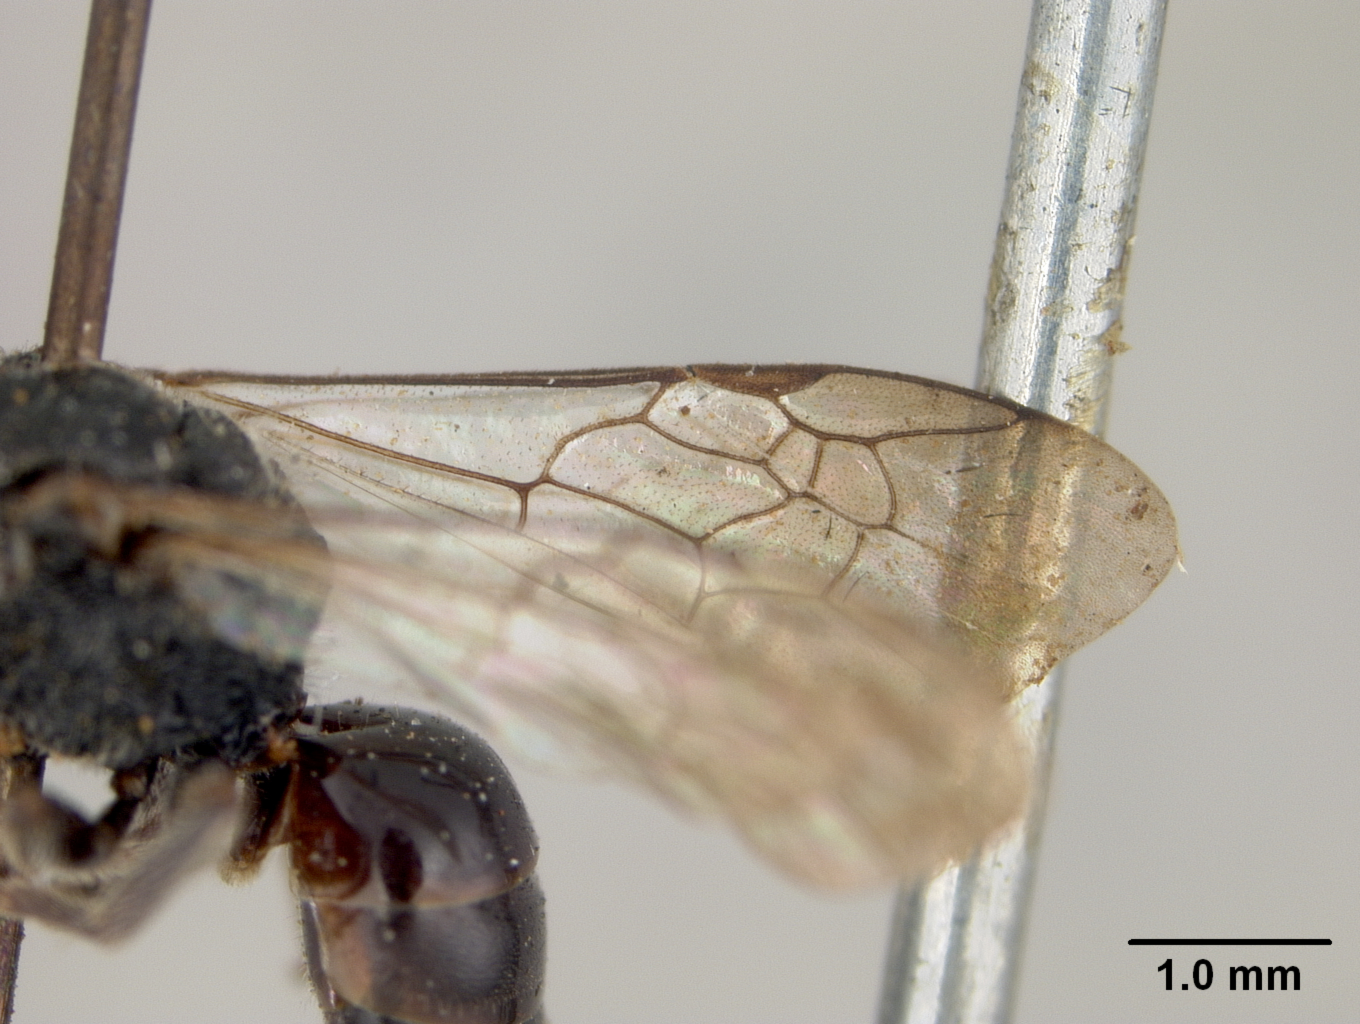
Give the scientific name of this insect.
Sphecodes hydrangeae
